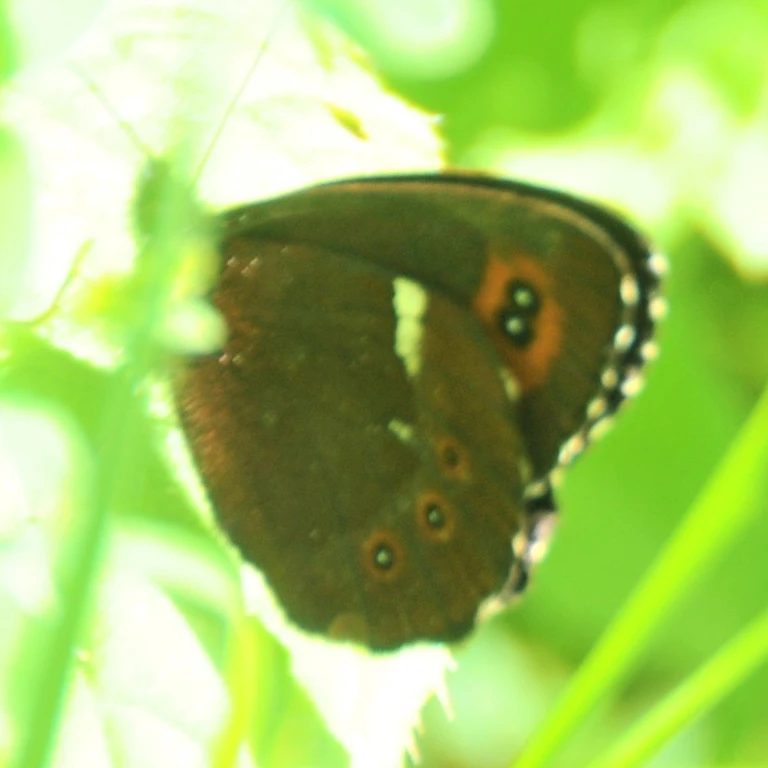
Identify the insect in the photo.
Erebia ligea
